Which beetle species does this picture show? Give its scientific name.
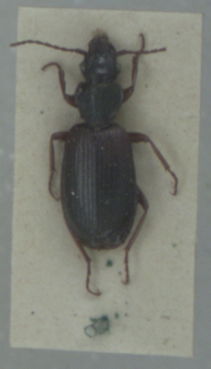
Cymindis vaporariorum
